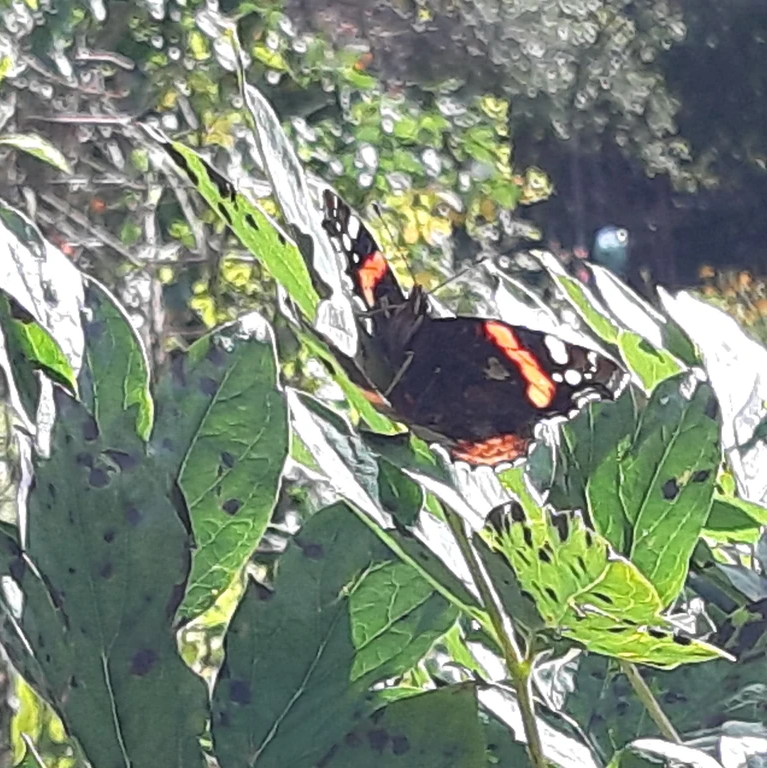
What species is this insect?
Vanessa atalanta
